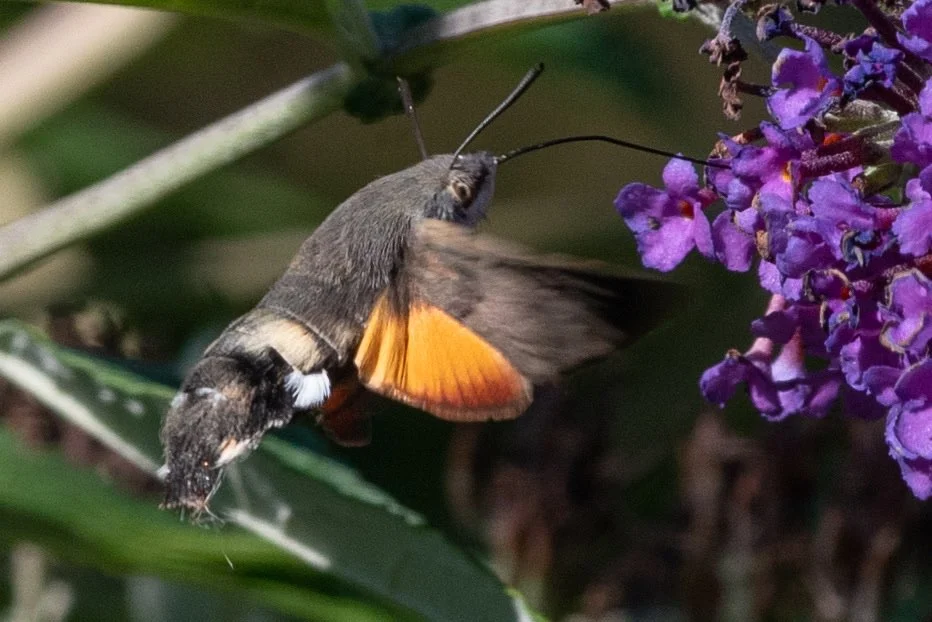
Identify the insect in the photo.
Macroglossum stellatarum
